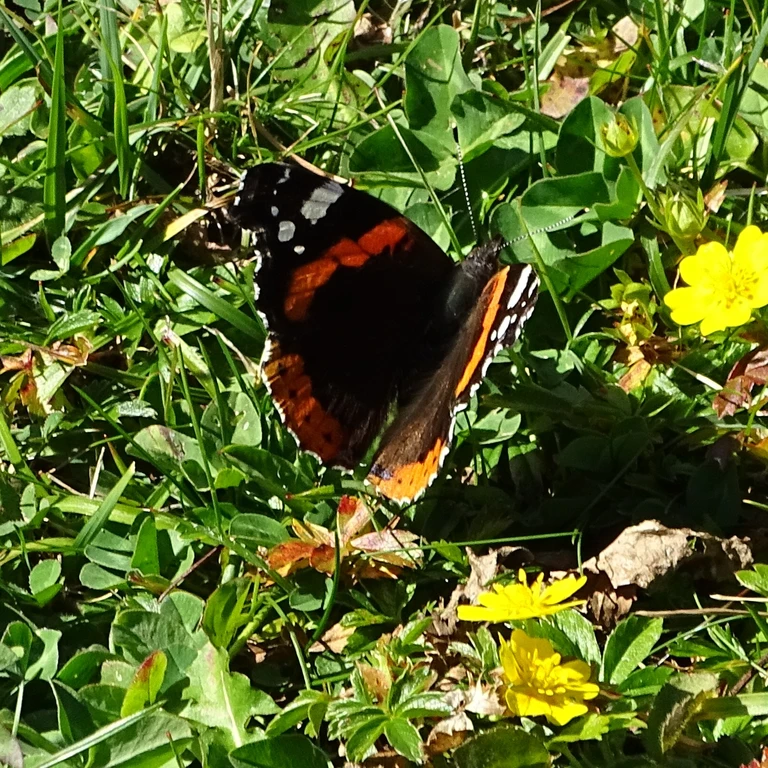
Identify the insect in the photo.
Vanessa atalanta
